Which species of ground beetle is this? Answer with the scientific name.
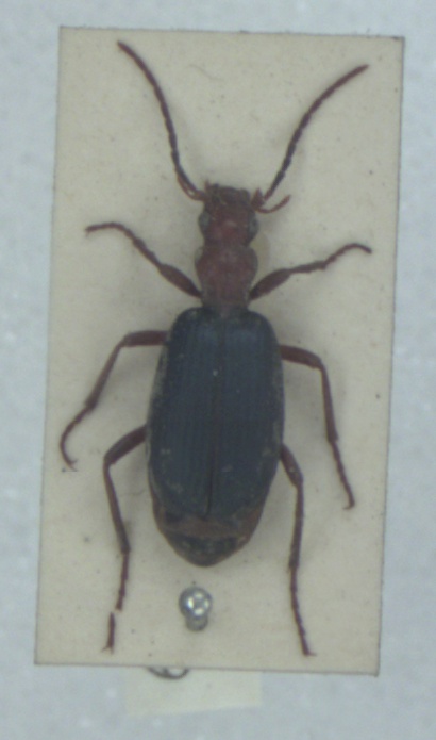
Brachinus crepitans
